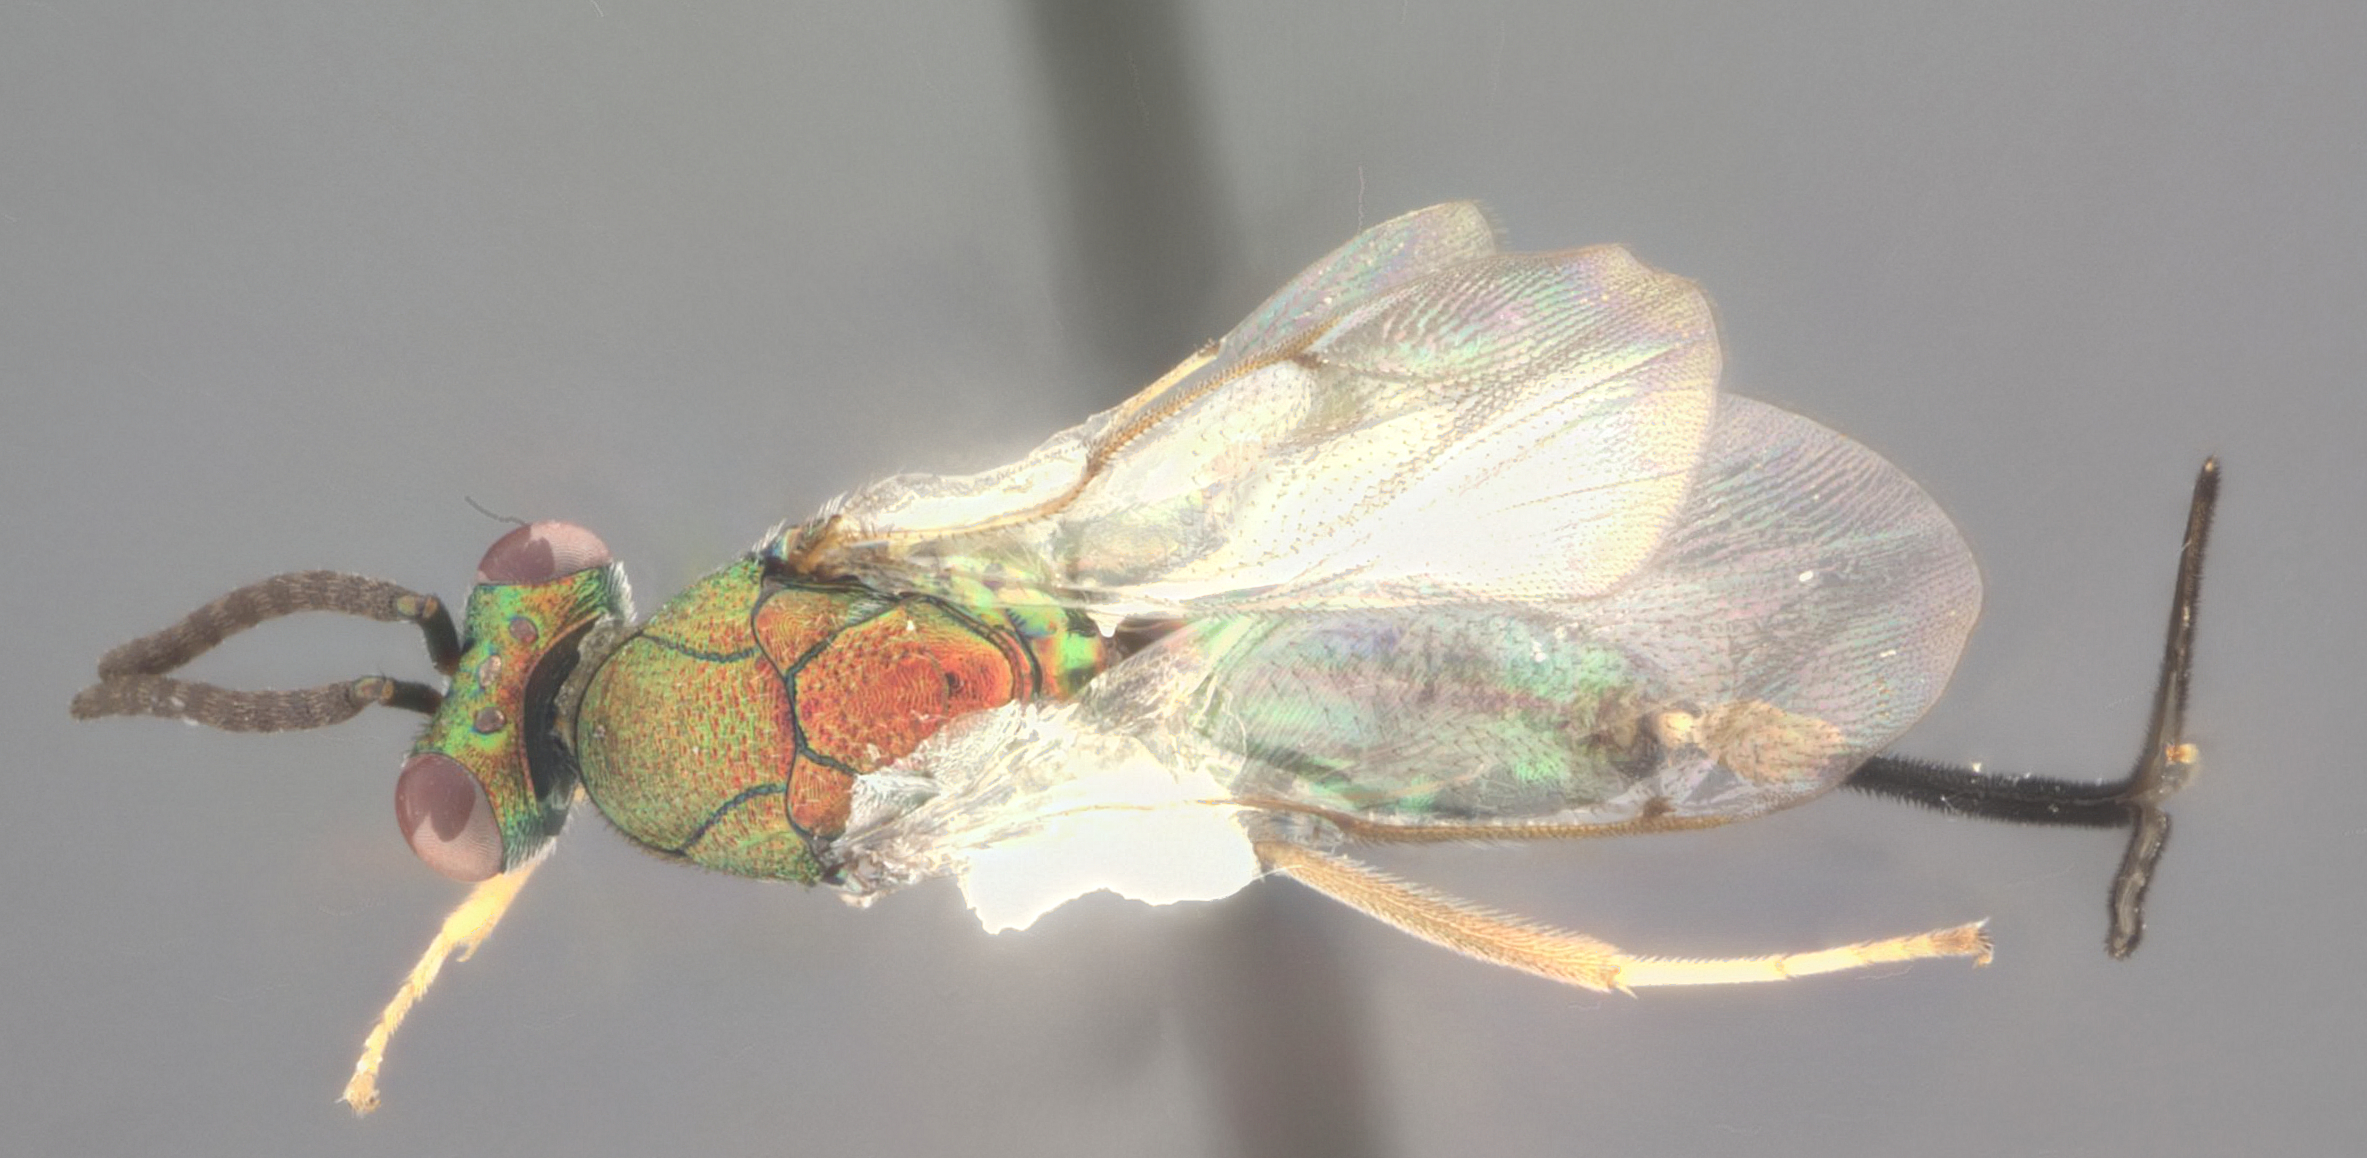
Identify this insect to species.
Torymus subcalifornicus
